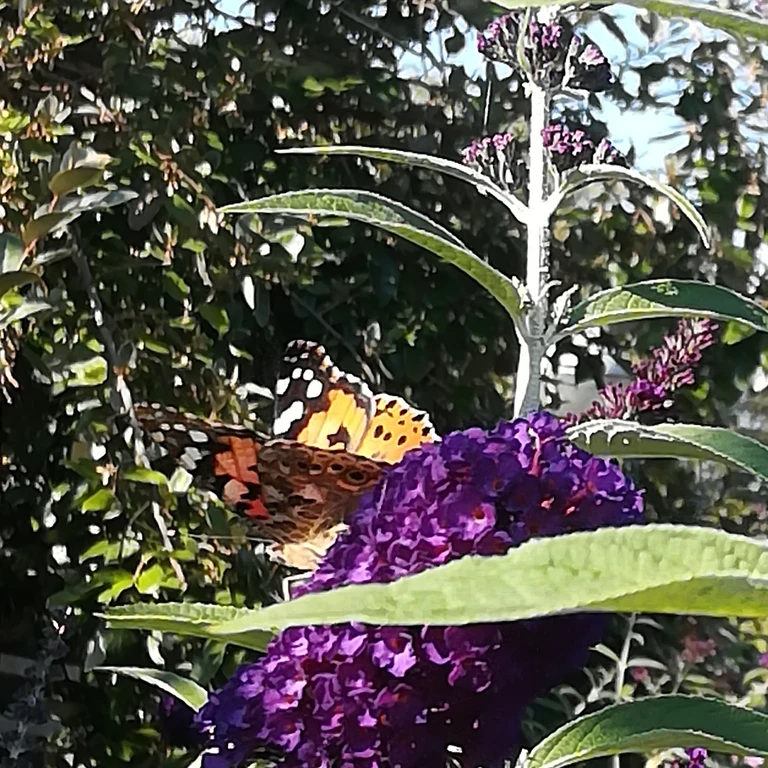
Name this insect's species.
Vanessa cardui
